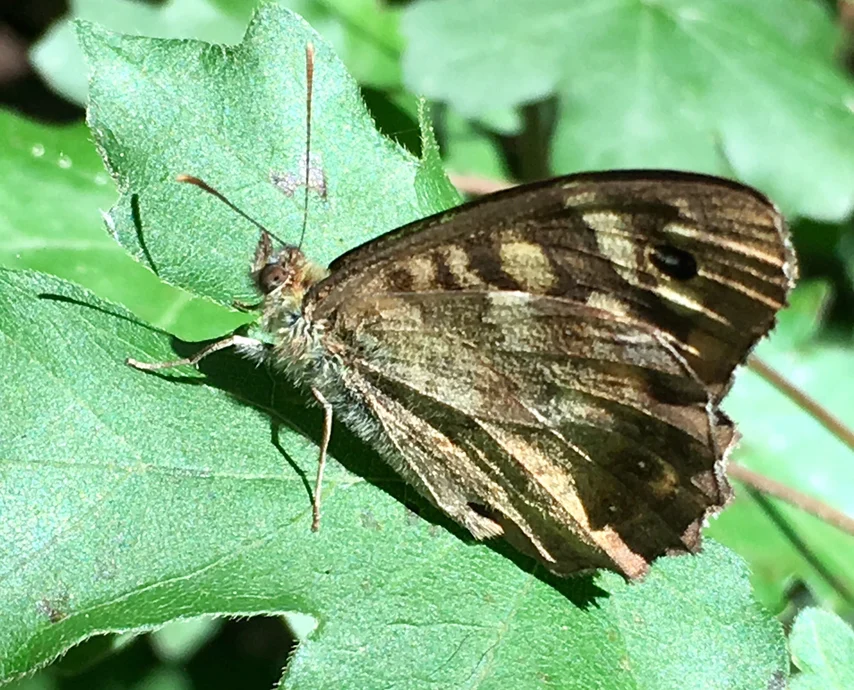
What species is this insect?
Pararge aegeria
